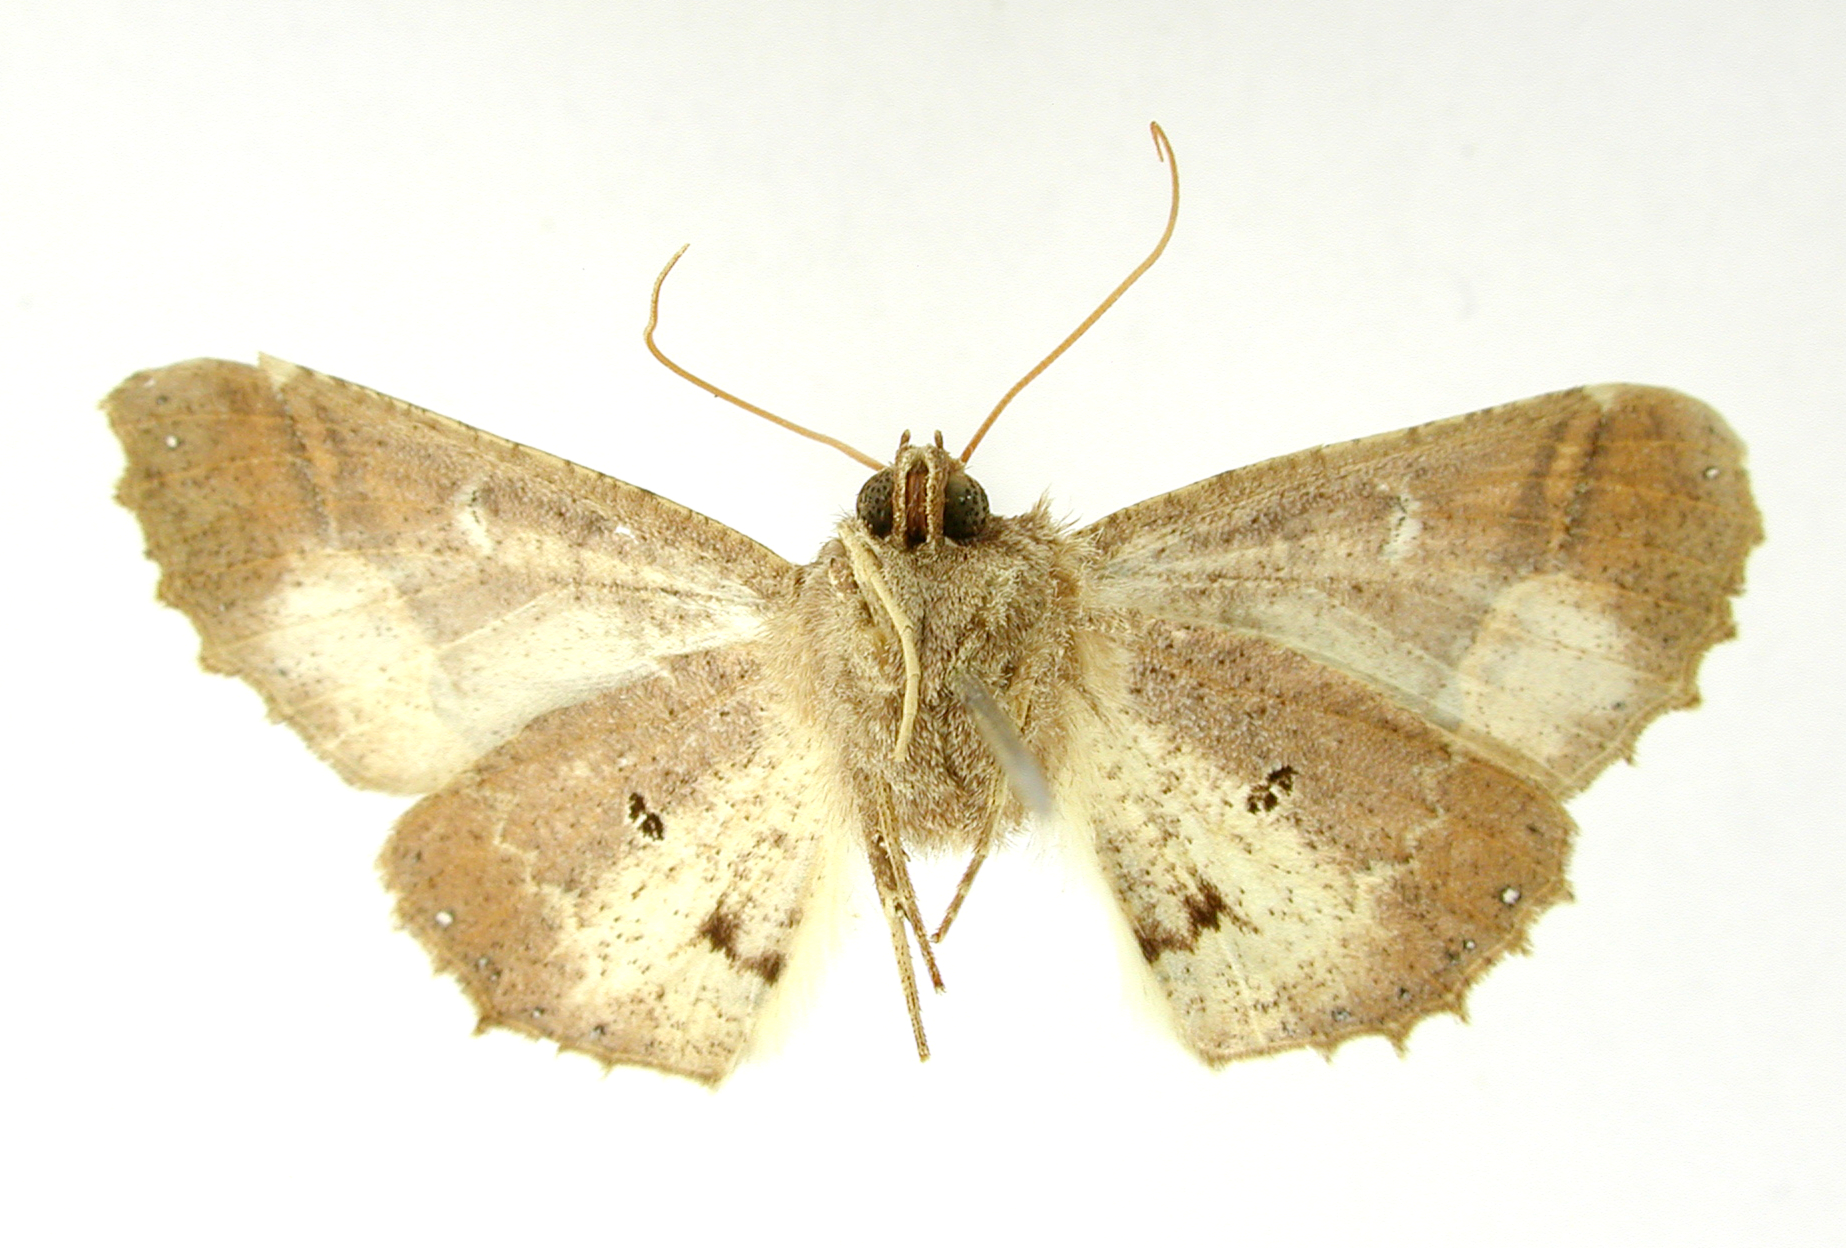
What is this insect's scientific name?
Azelina elmonjensis
